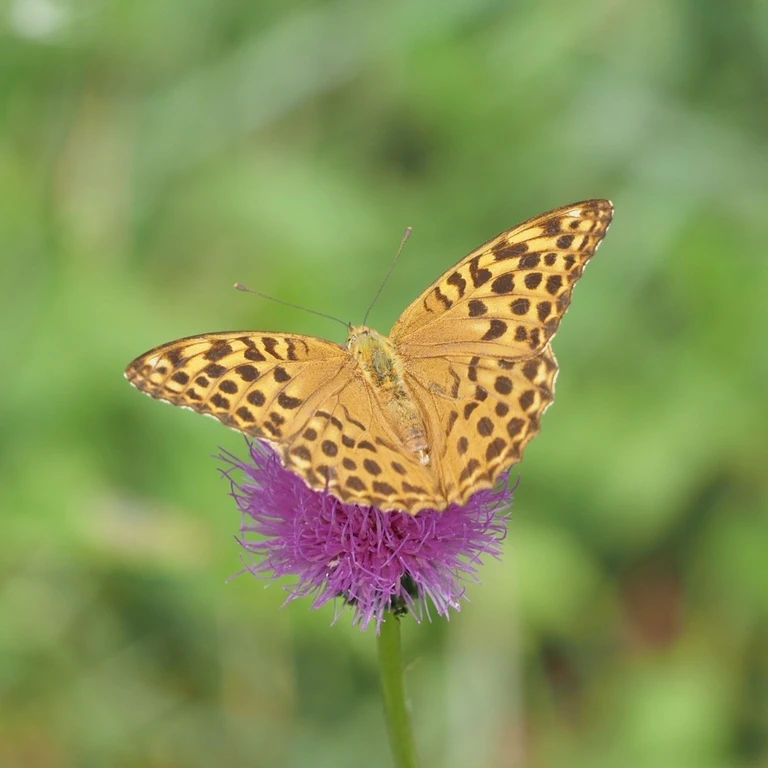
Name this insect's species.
Argynnis paphia
